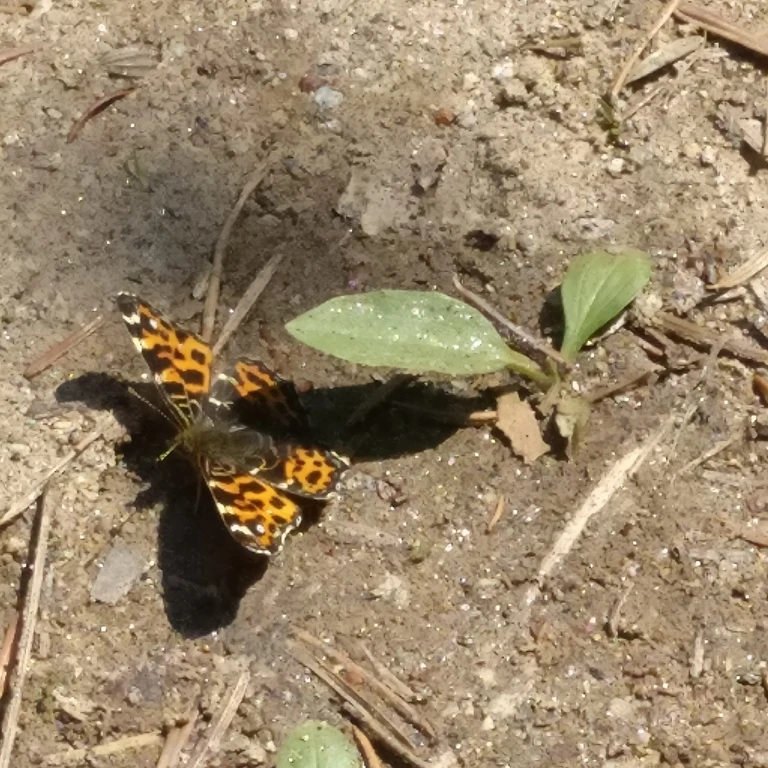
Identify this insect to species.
Araschnia levana
